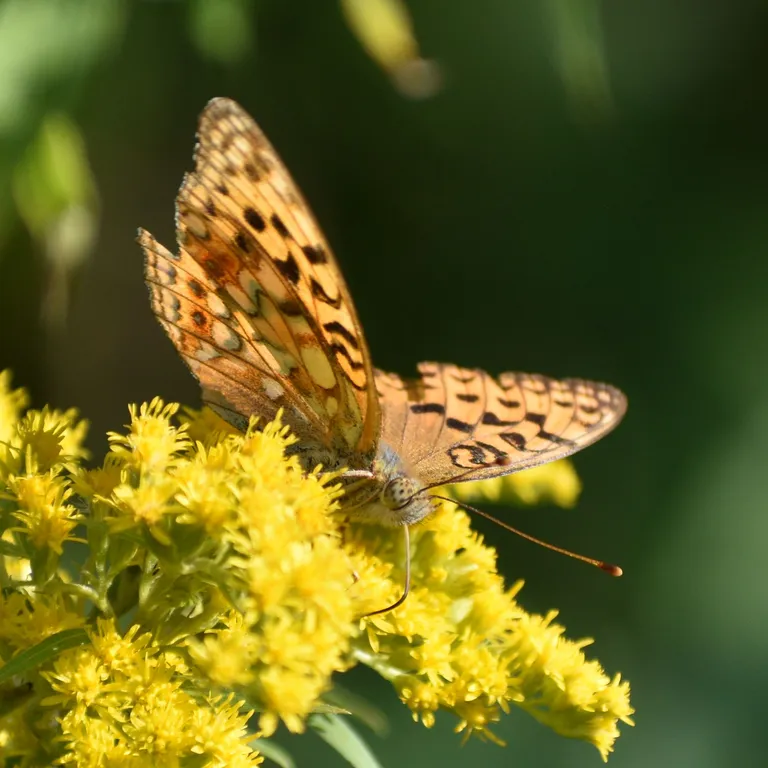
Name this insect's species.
Fabriciana adippe
